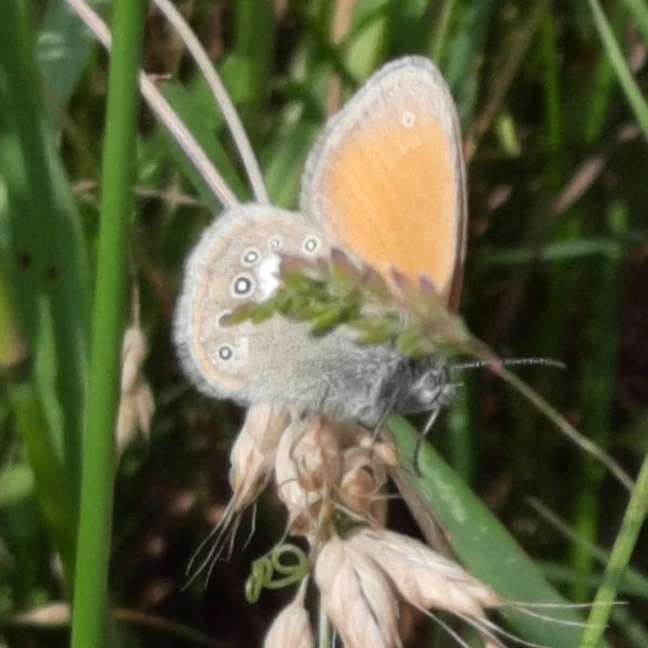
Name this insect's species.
Coenonympha glycerion (also Coenonympha iphis)
